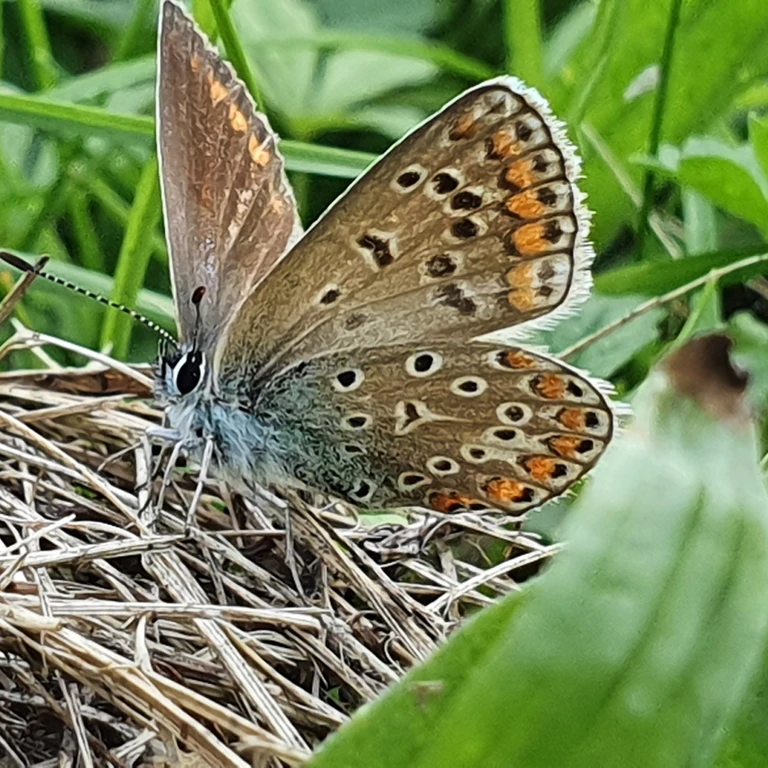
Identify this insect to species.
Polyommatus icarus
